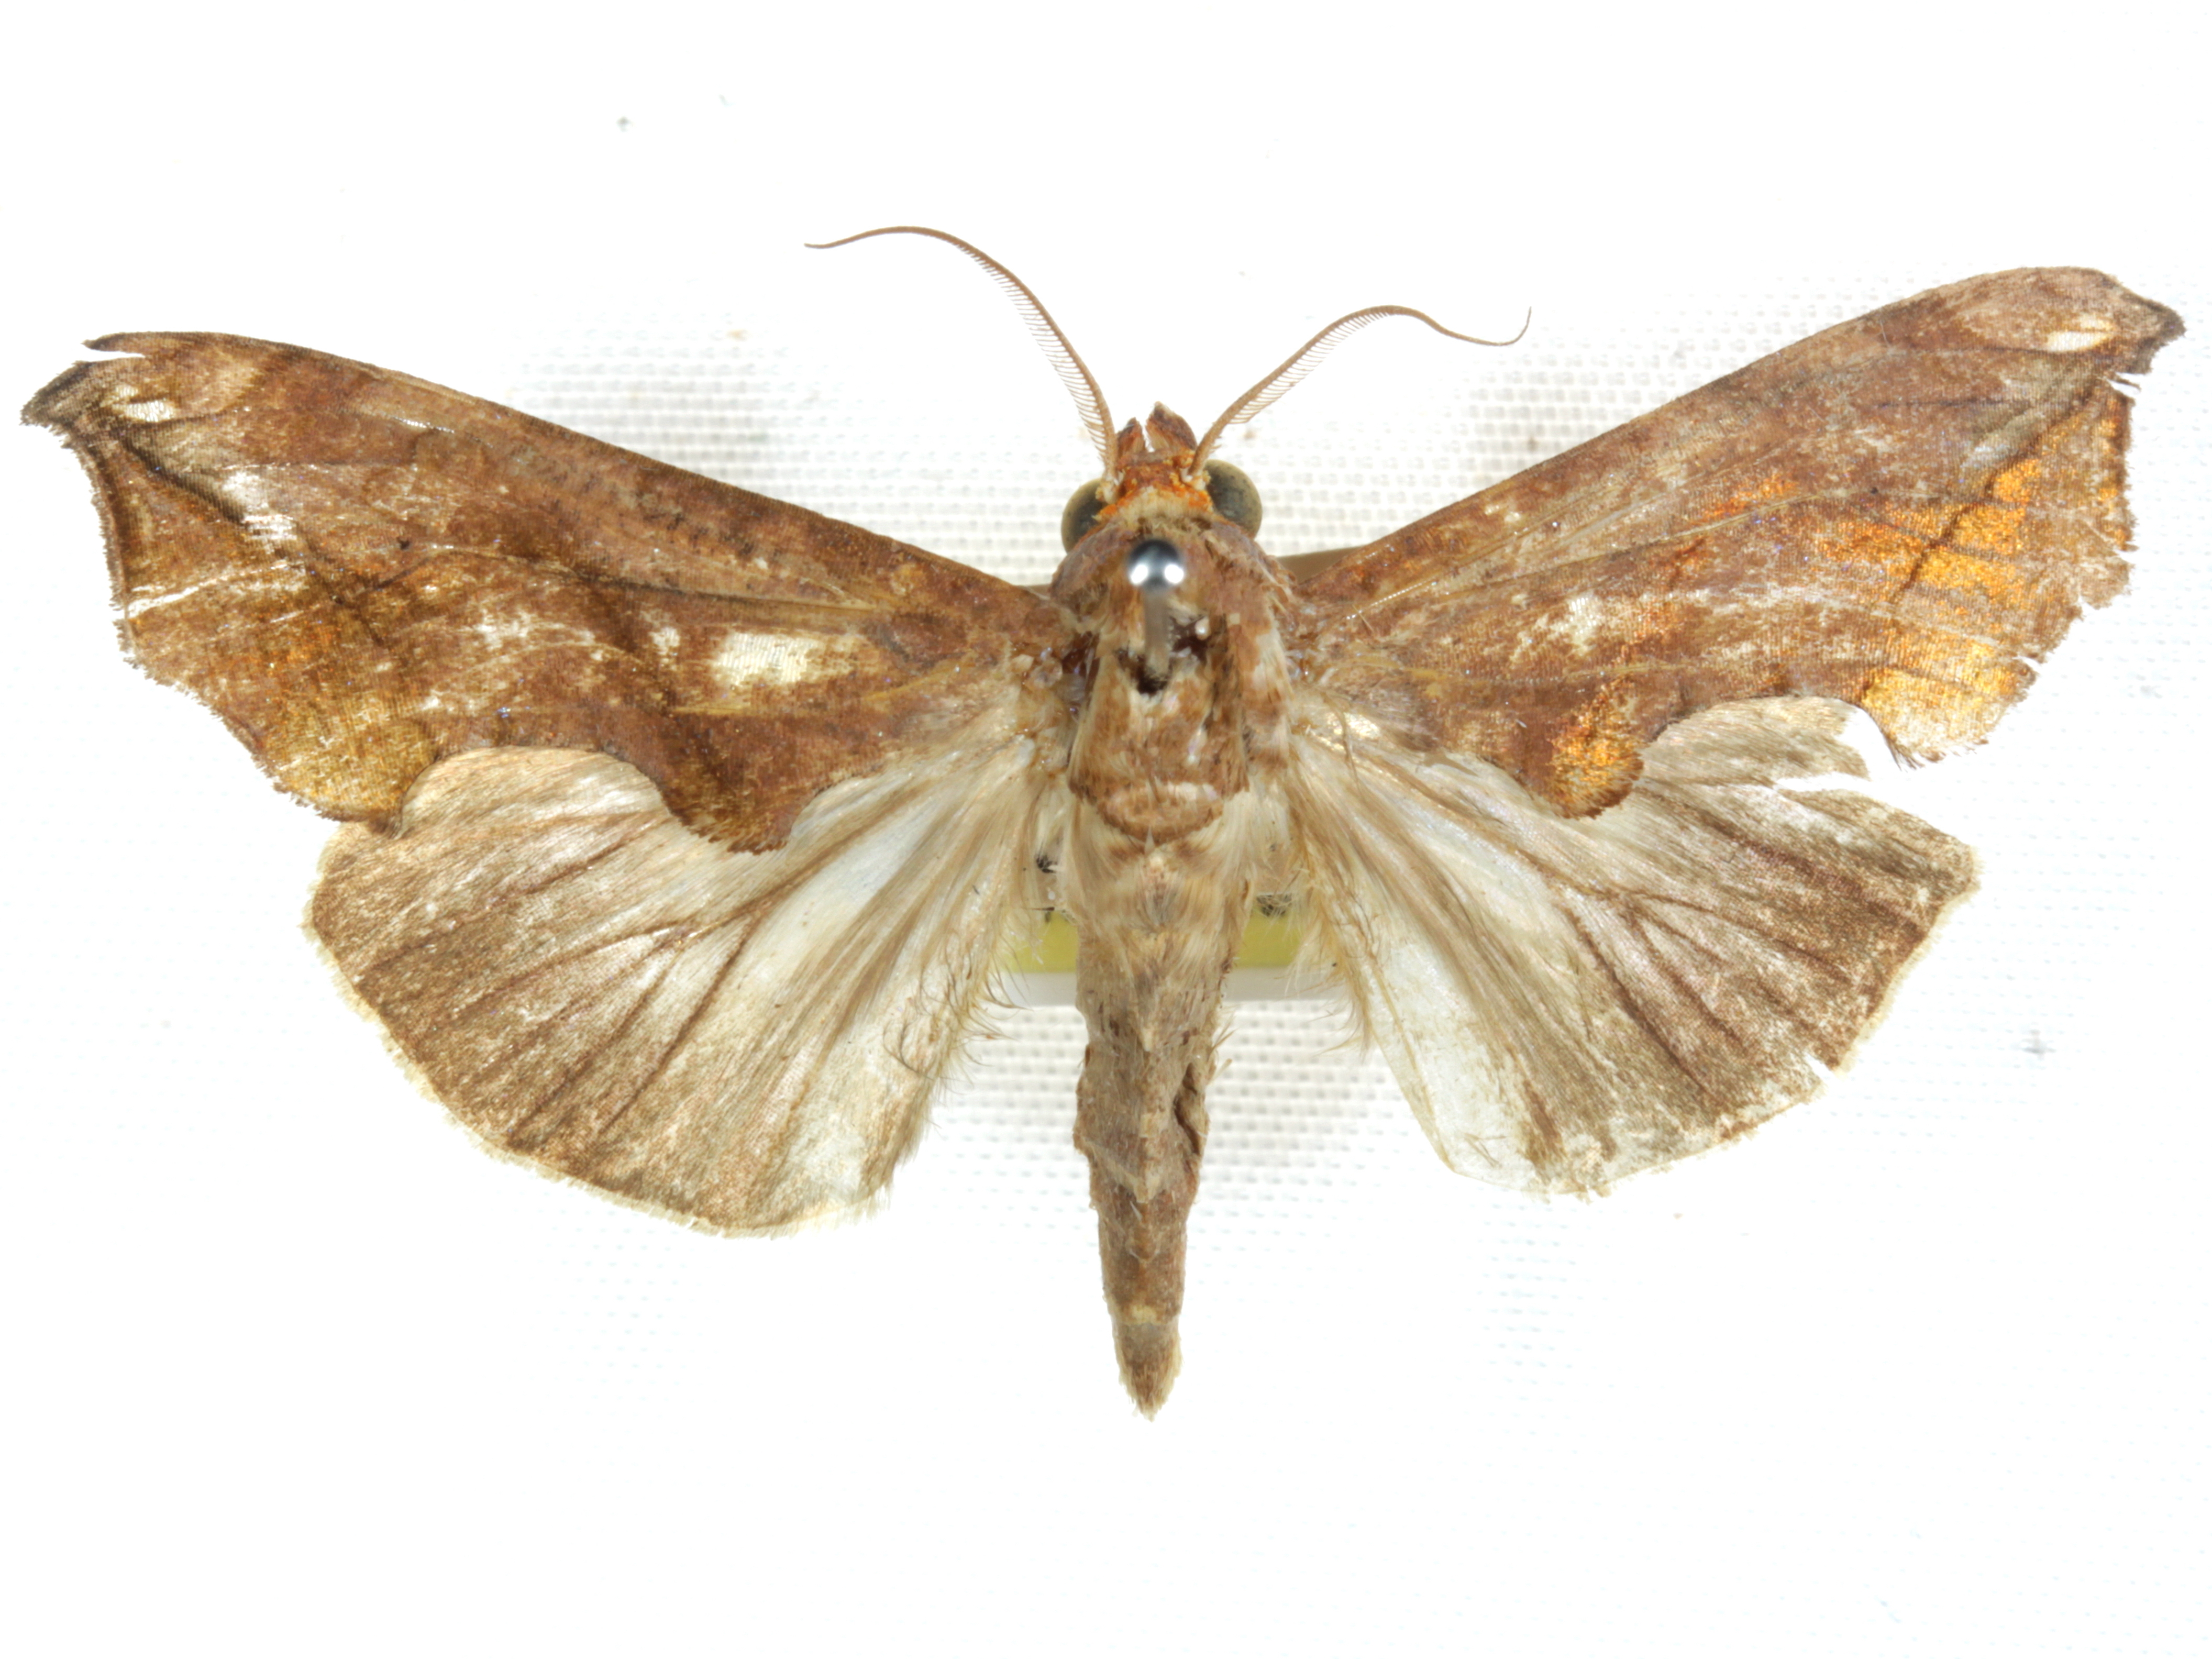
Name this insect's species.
Oraesia provocans
